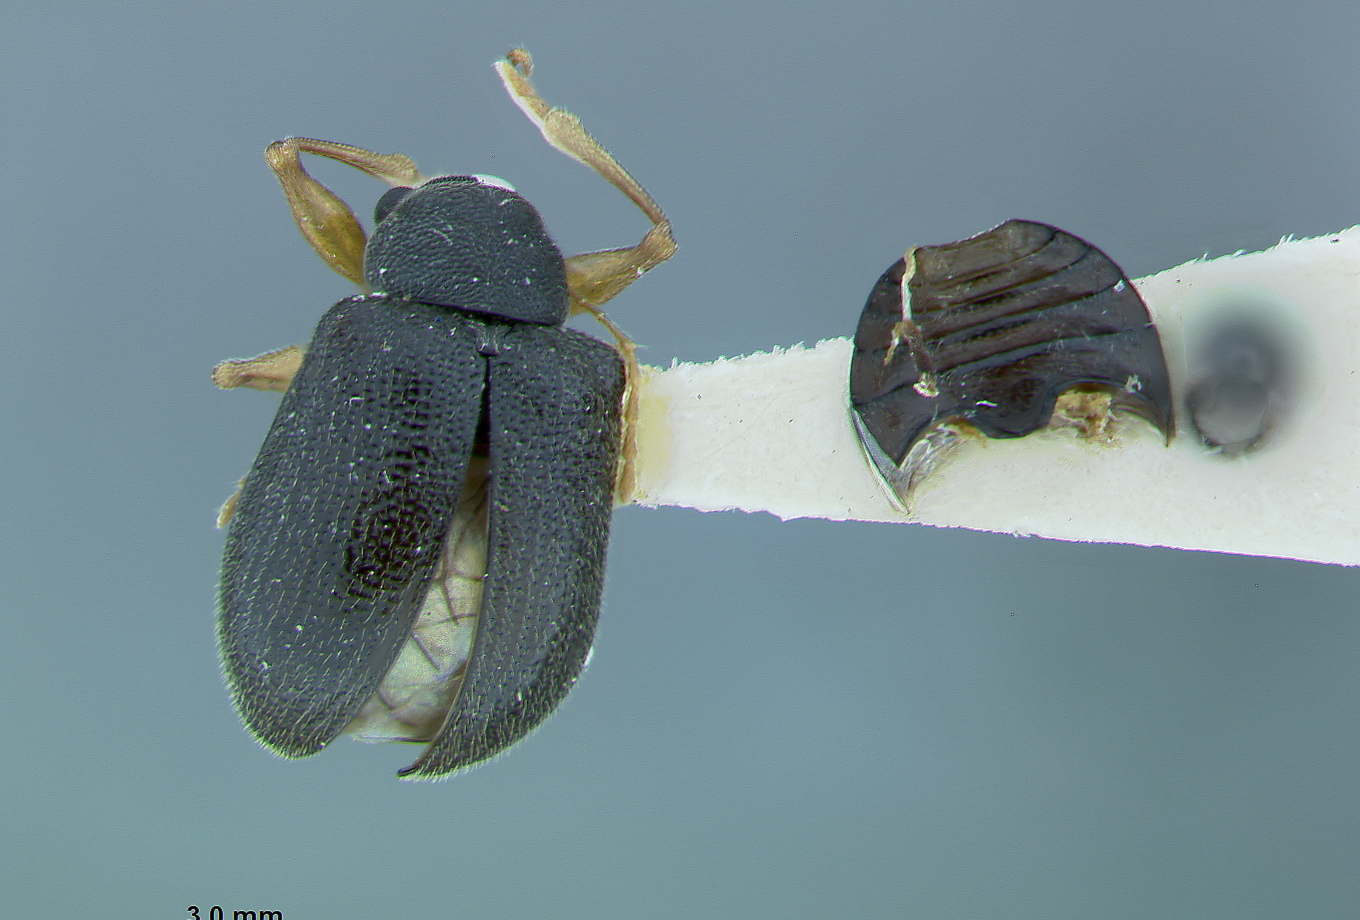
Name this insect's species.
Xanthonia monticola
